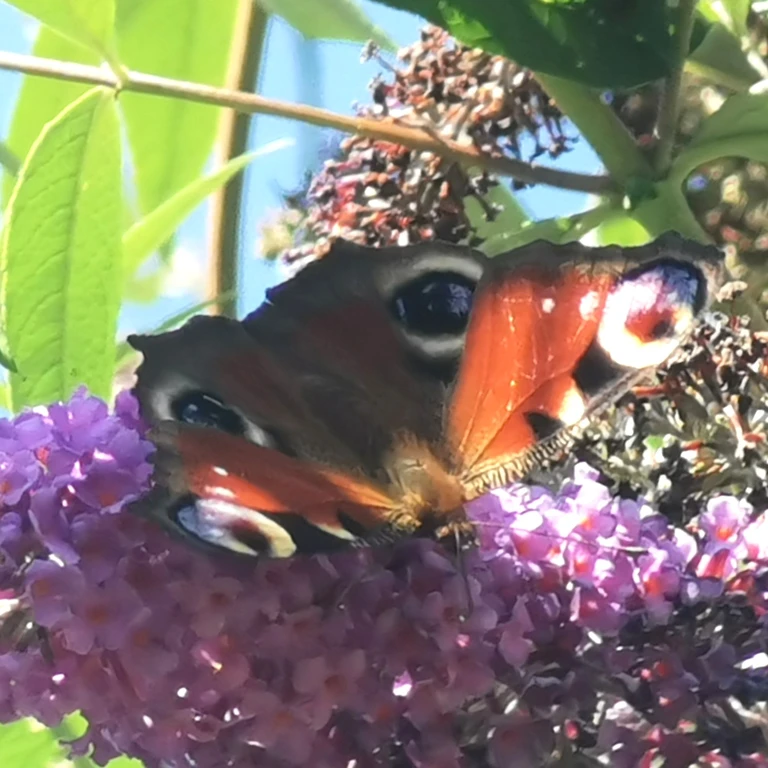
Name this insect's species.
Aglais io
